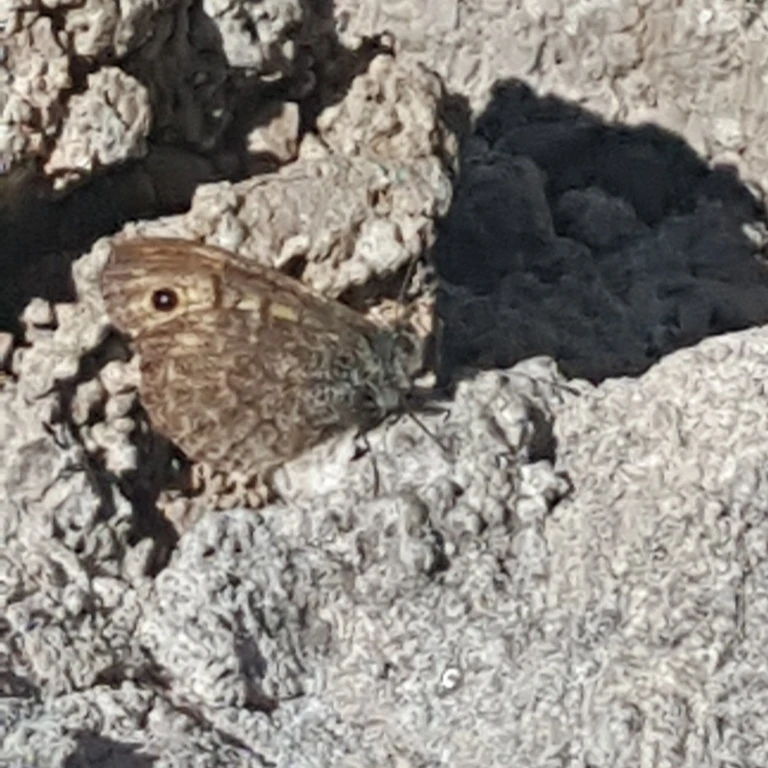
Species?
Lasiommata megera (also Pararge megera)
